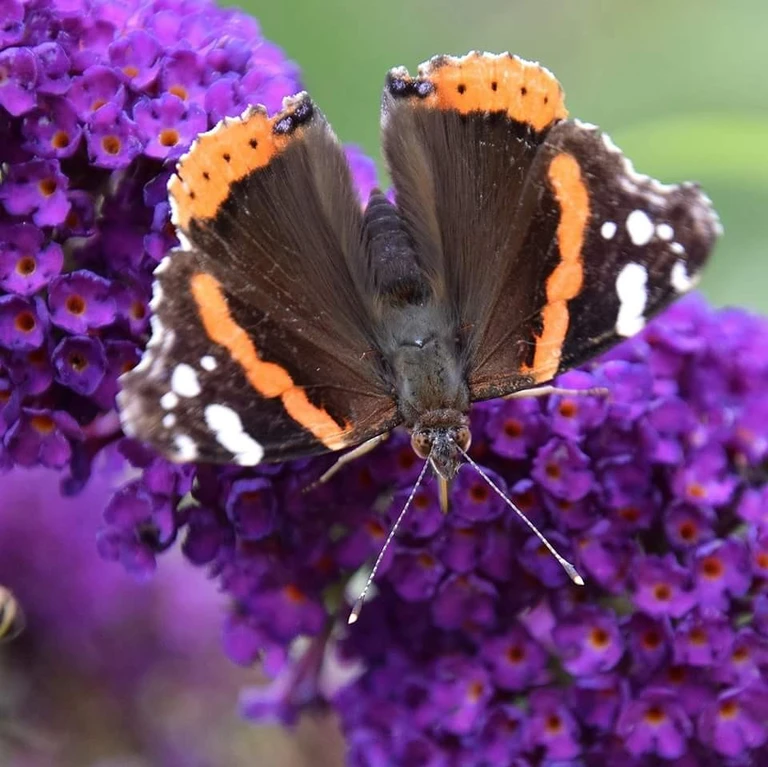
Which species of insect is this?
Vanessa atalanta
